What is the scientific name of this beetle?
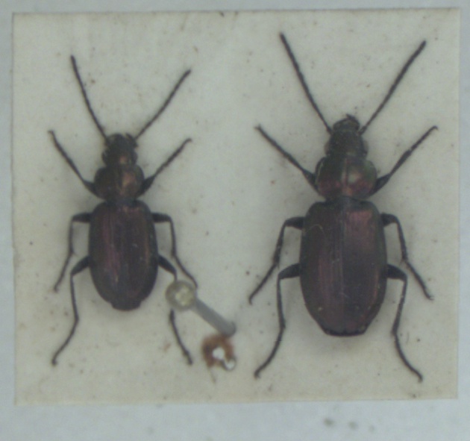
Agonum ericeti
